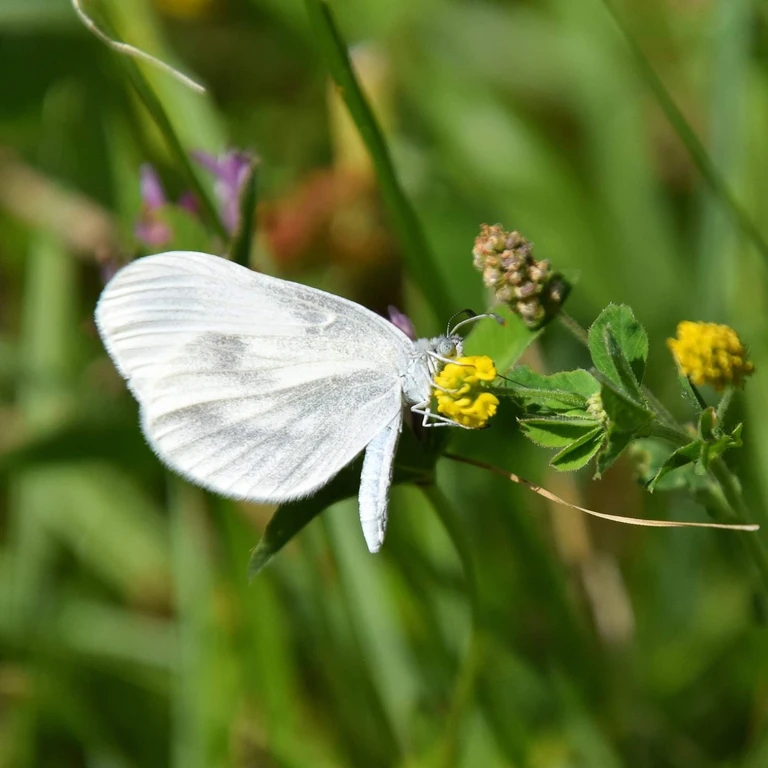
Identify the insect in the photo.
Leptidea sinapis/juvernica
